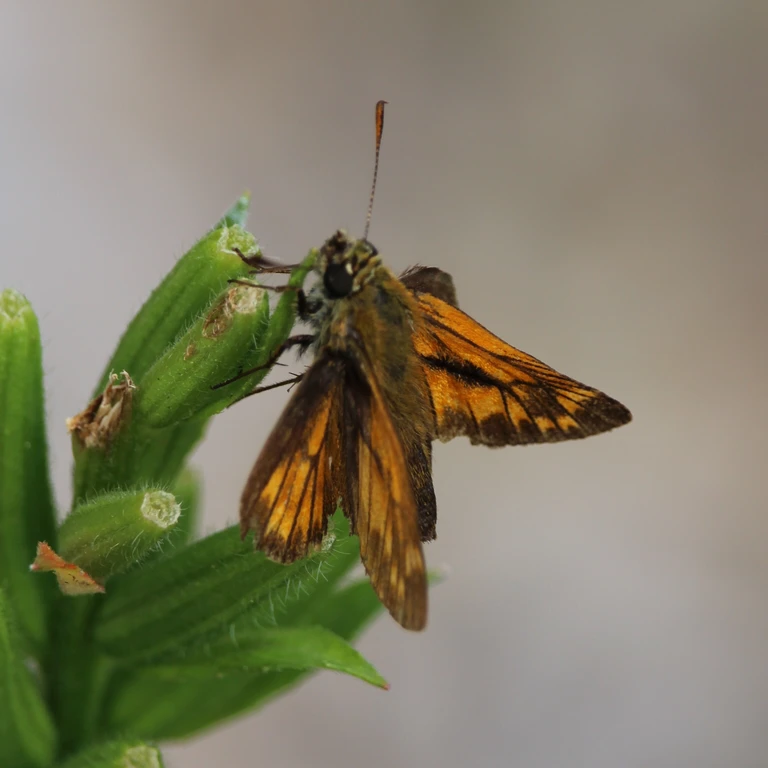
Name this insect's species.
Ochlodes sylvanus (also Ochlodes venata)
